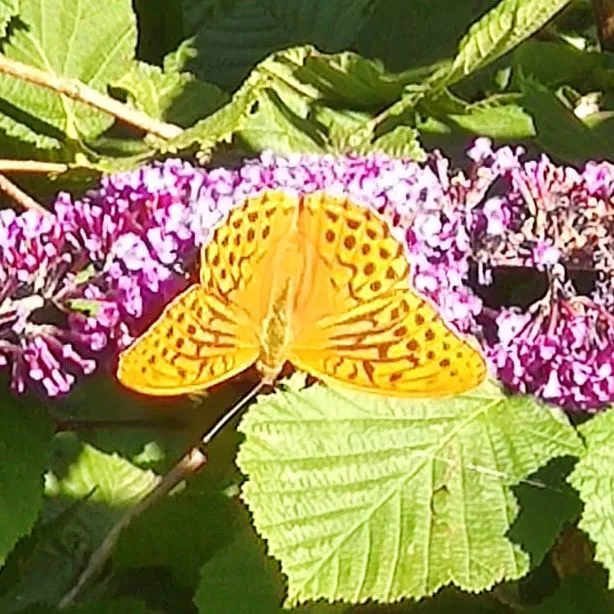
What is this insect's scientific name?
Argynnis paphia
